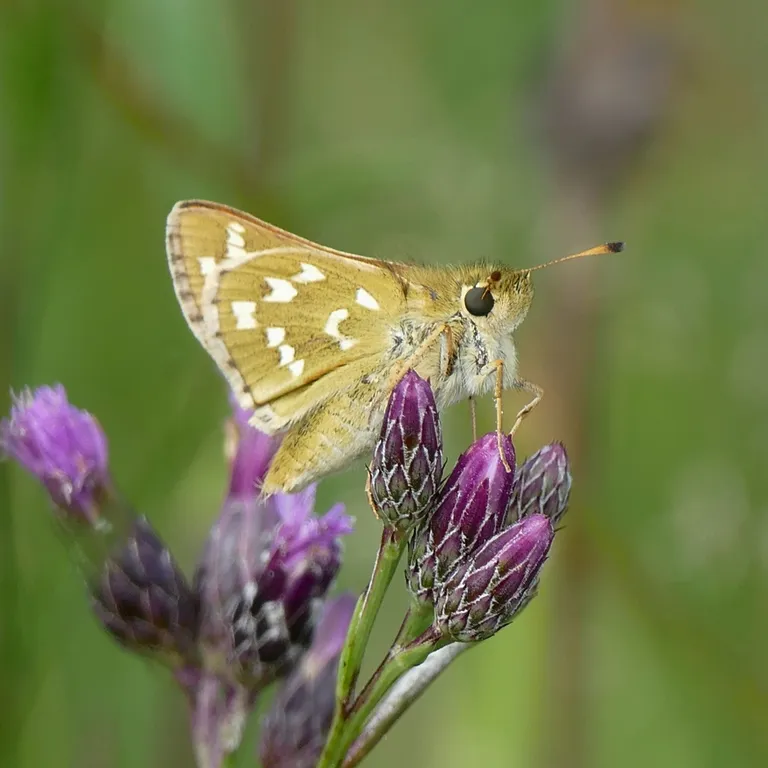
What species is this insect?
Hesperia comma
